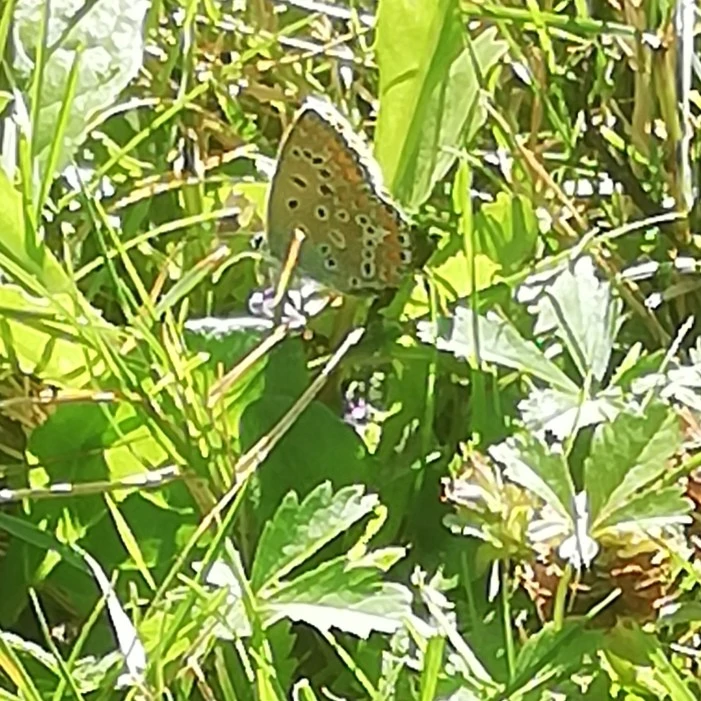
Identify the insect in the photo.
Polyommatus icarus
